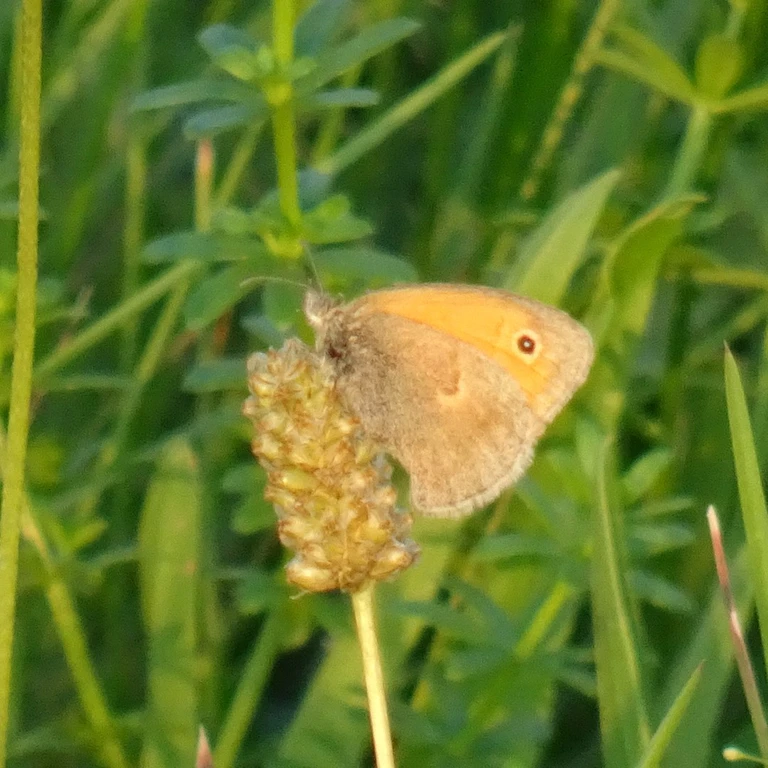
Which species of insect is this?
Coenonympha pamphilus
